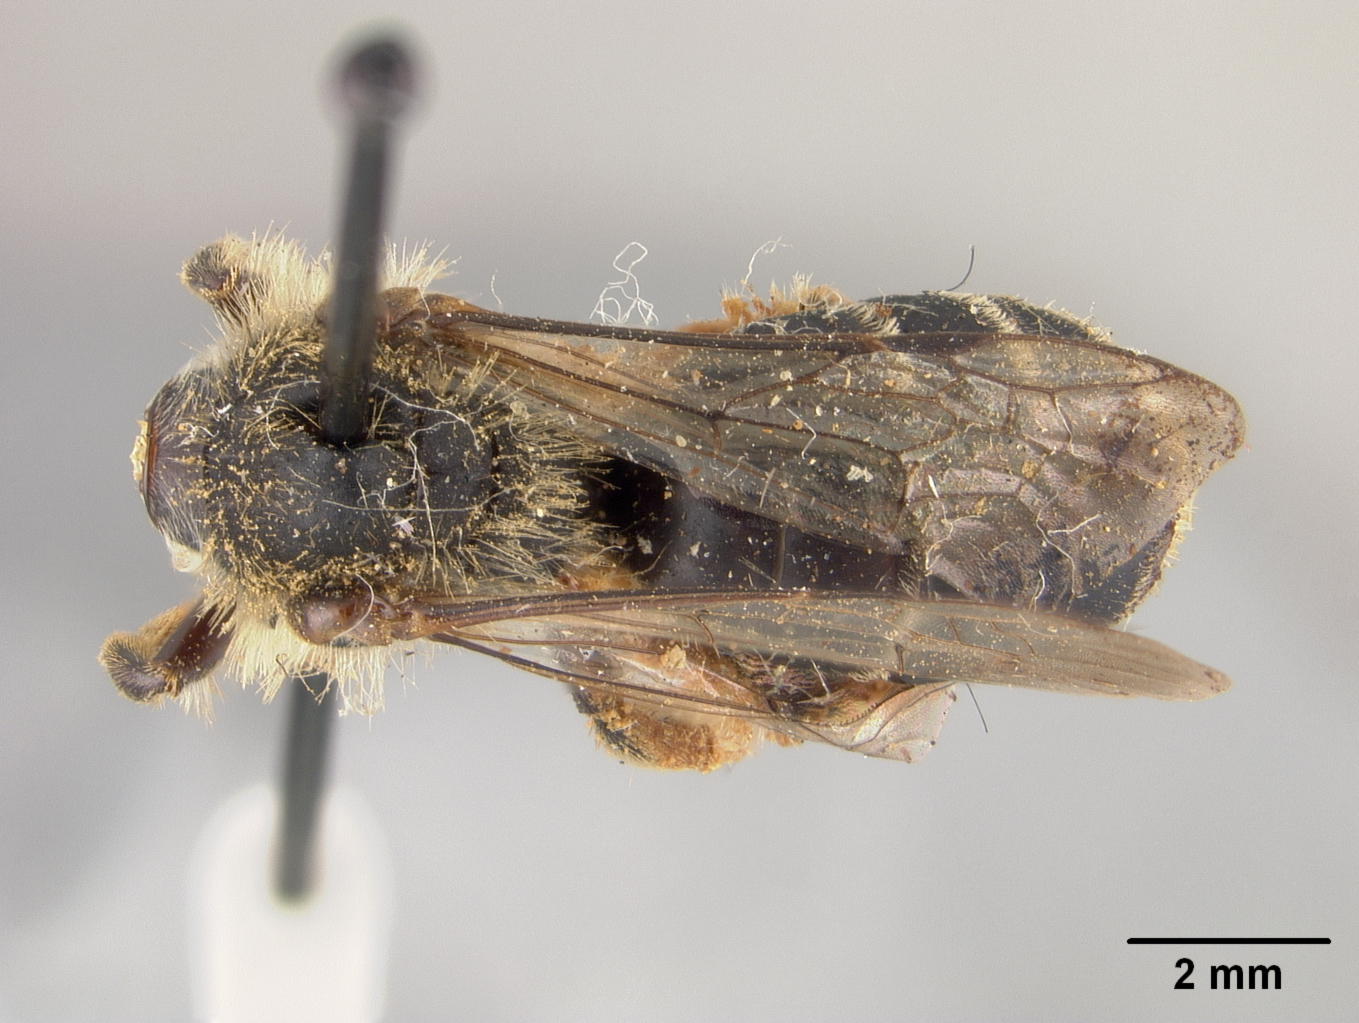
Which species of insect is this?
Andrena braccata
